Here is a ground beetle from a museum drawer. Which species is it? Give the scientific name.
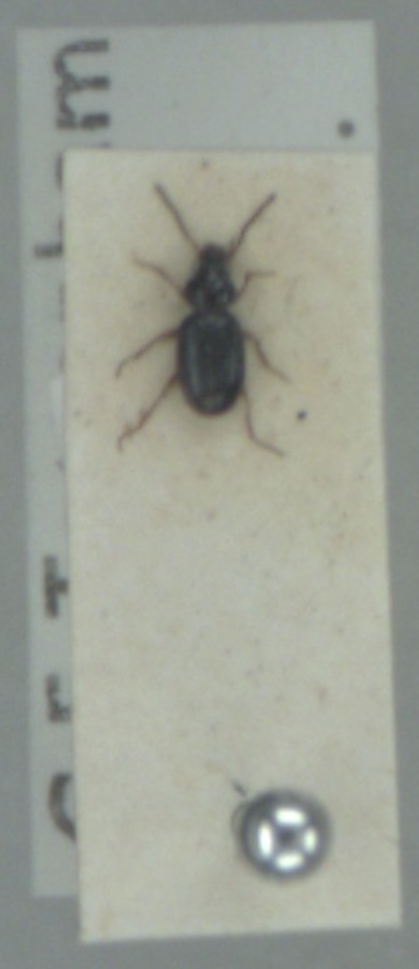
Bembidion gilvipes
